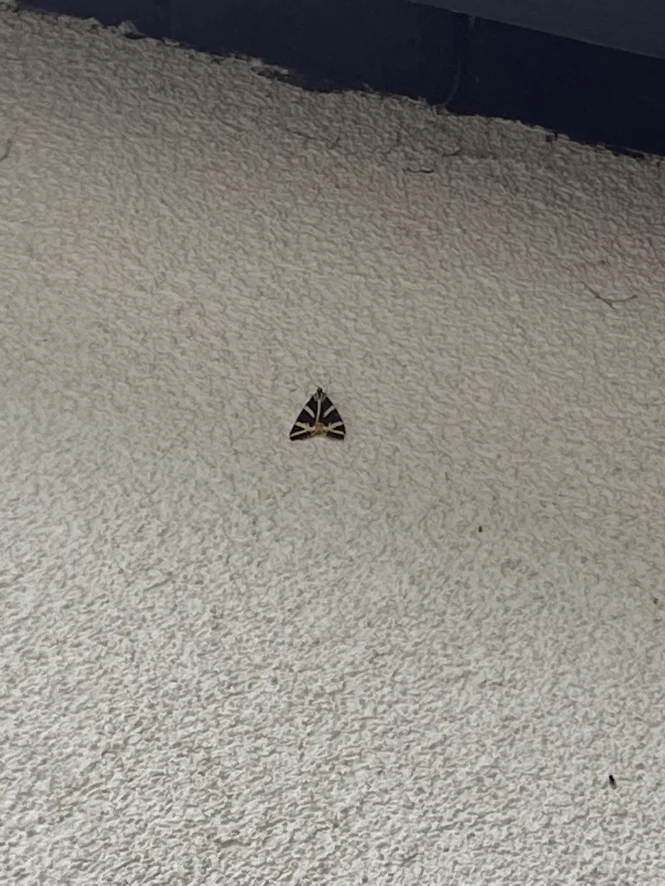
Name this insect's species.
Euplagia quadripunctaria
